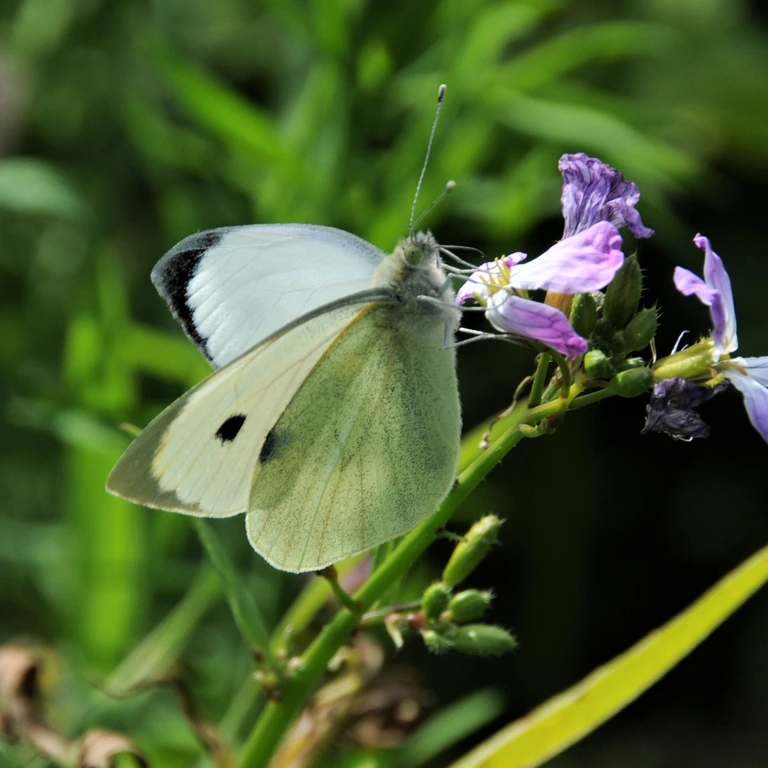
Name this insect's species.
Pieris brassicae
